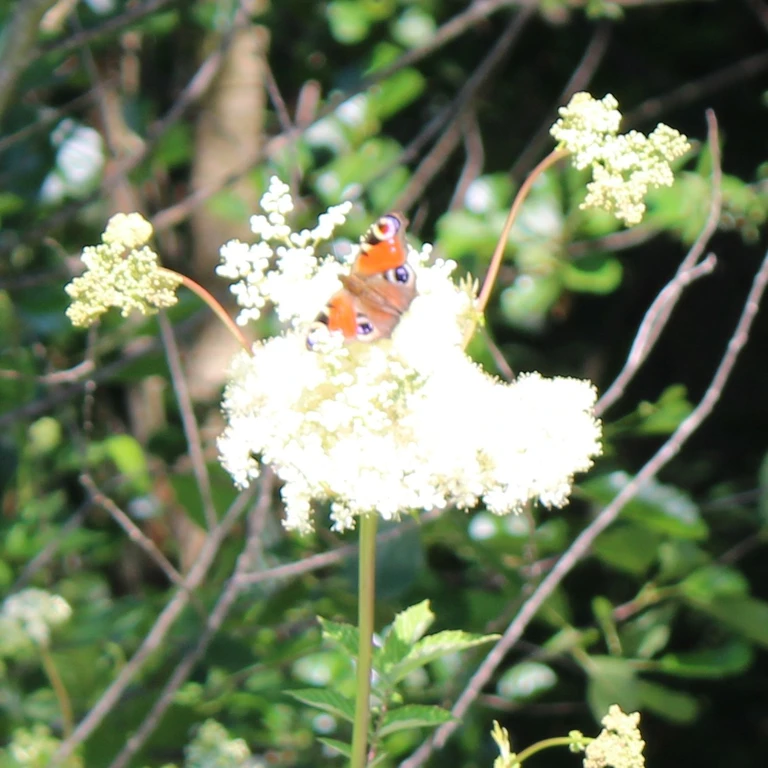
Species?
Aglais io
